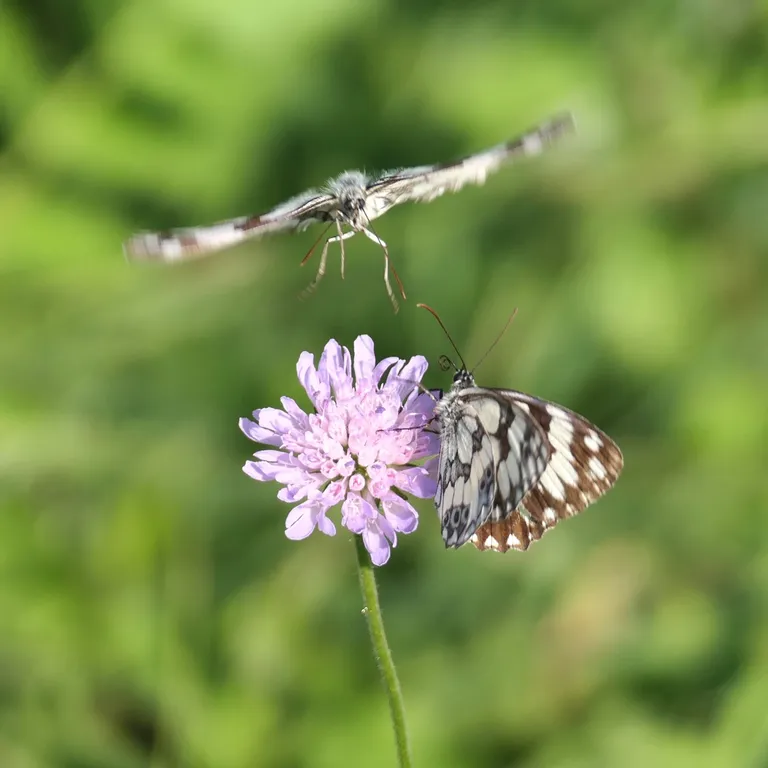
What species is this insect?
Melanargia galathea
